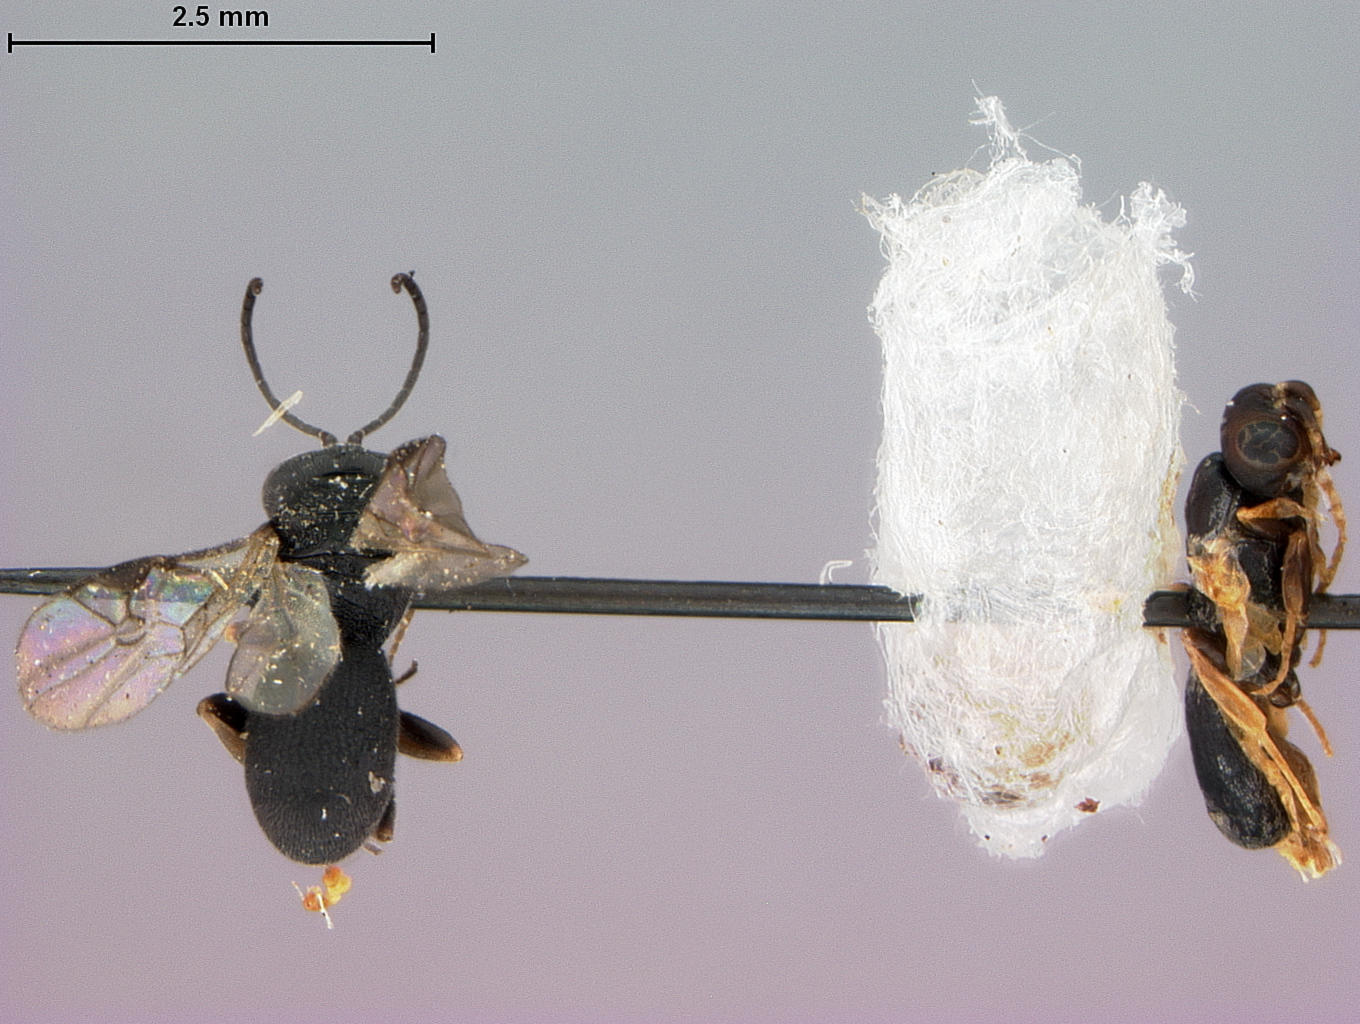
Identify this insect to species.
Chelonus periplocae
